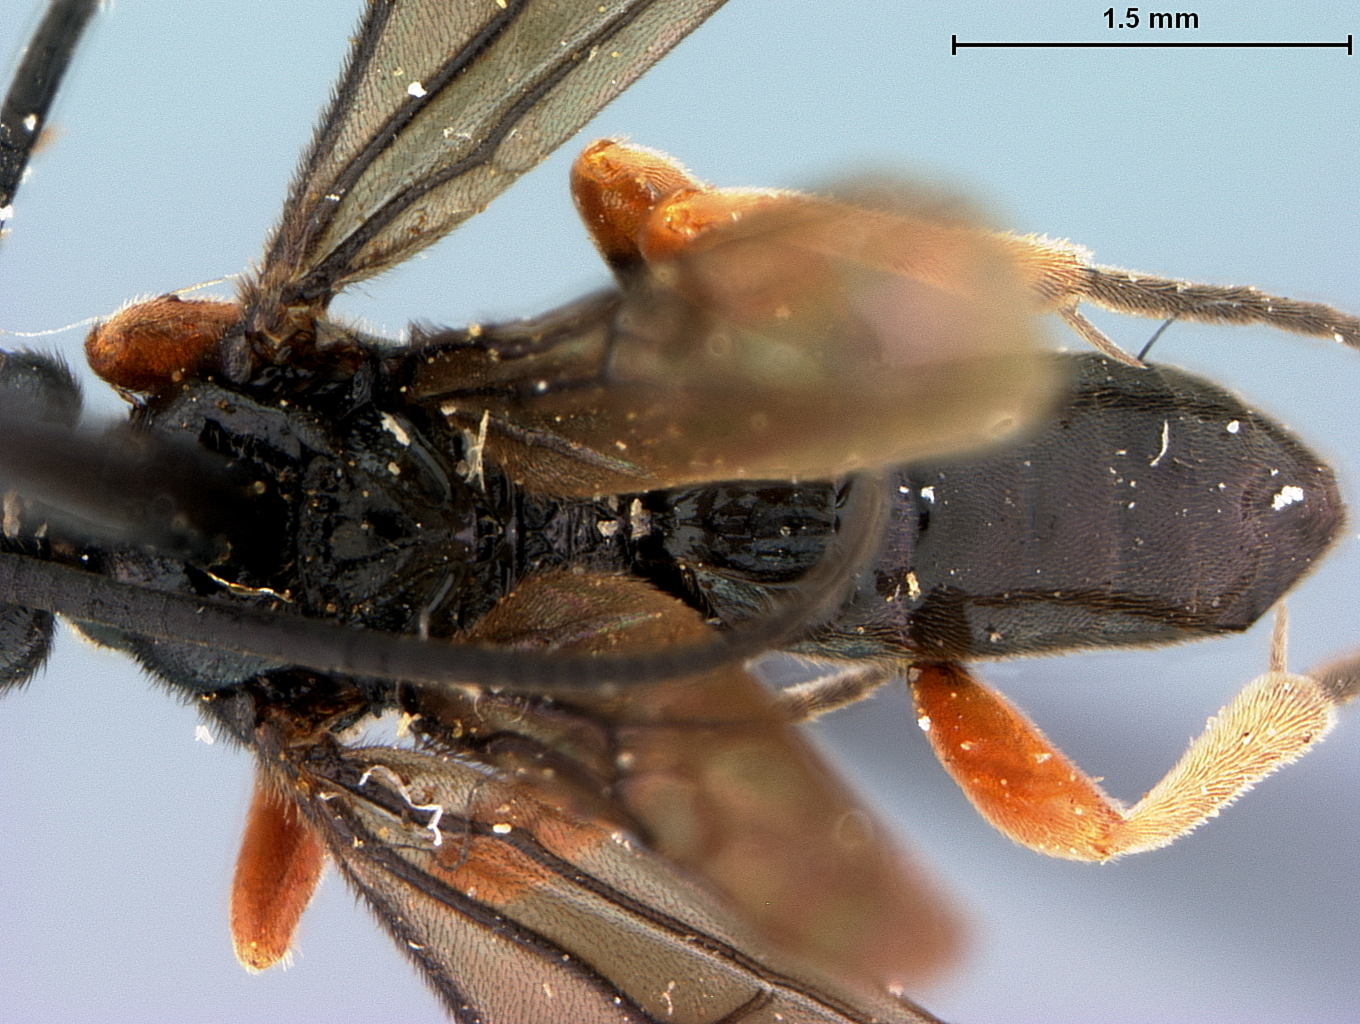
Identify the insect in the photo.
Cardiochiles longimala
